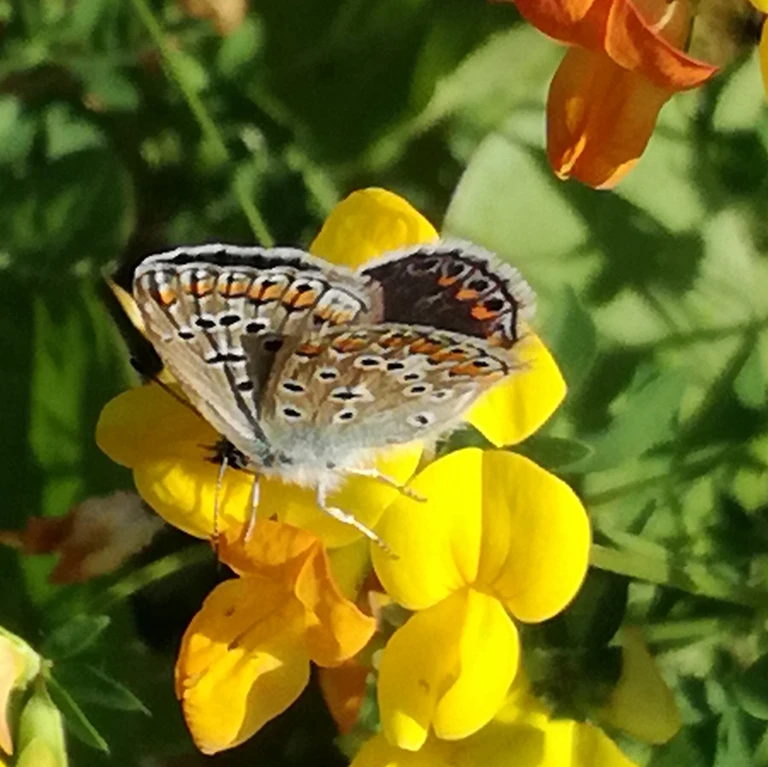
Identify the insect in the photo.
Polyommatus icarus
